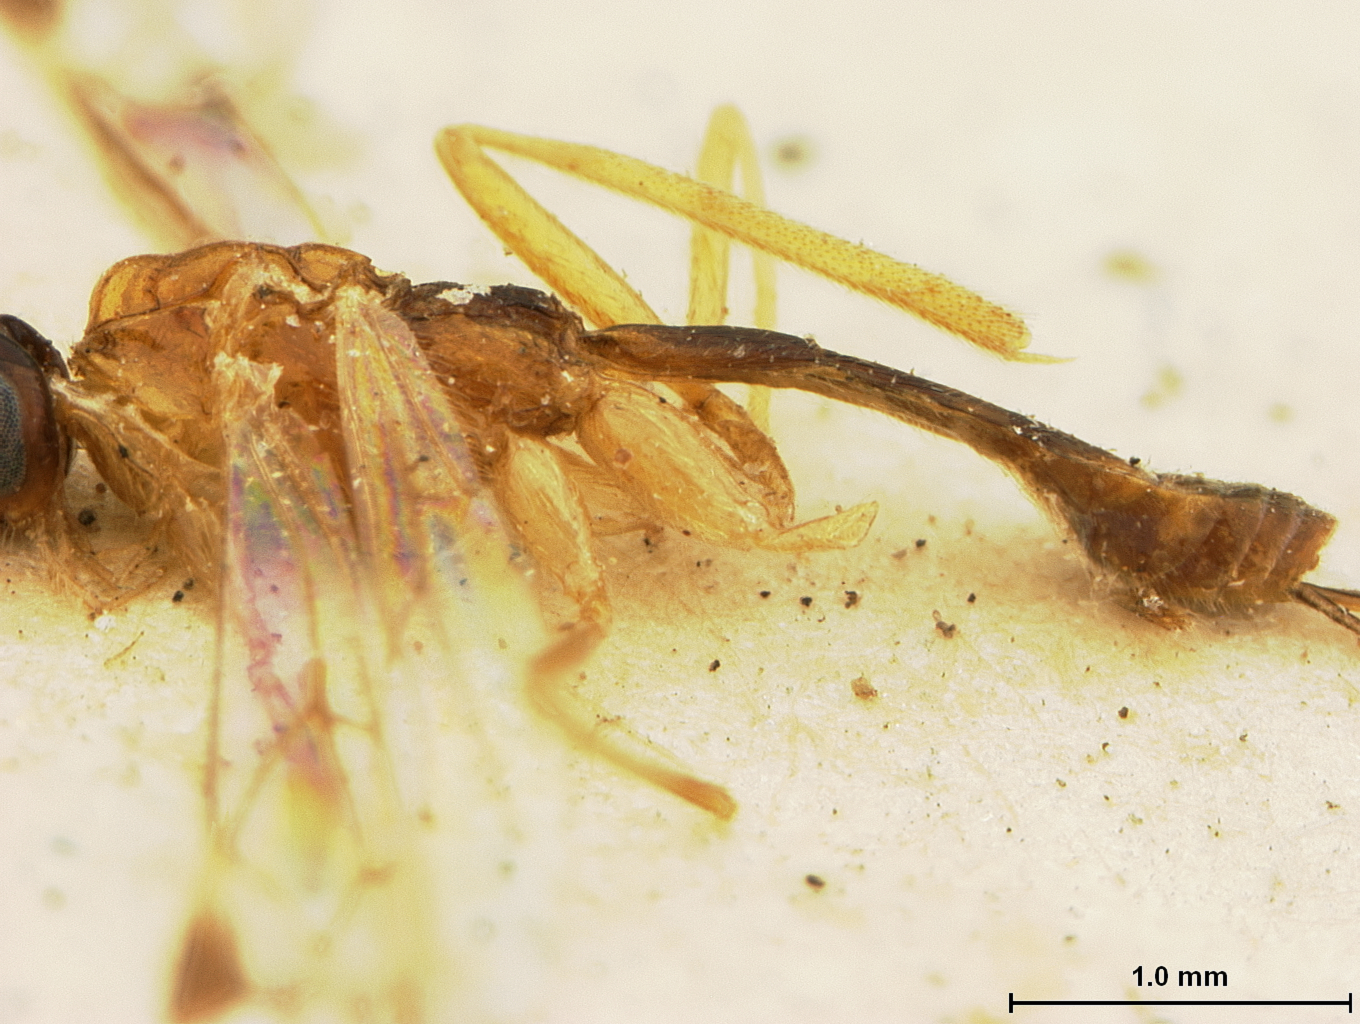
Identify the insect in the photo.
Macrocentrus gifuensis
